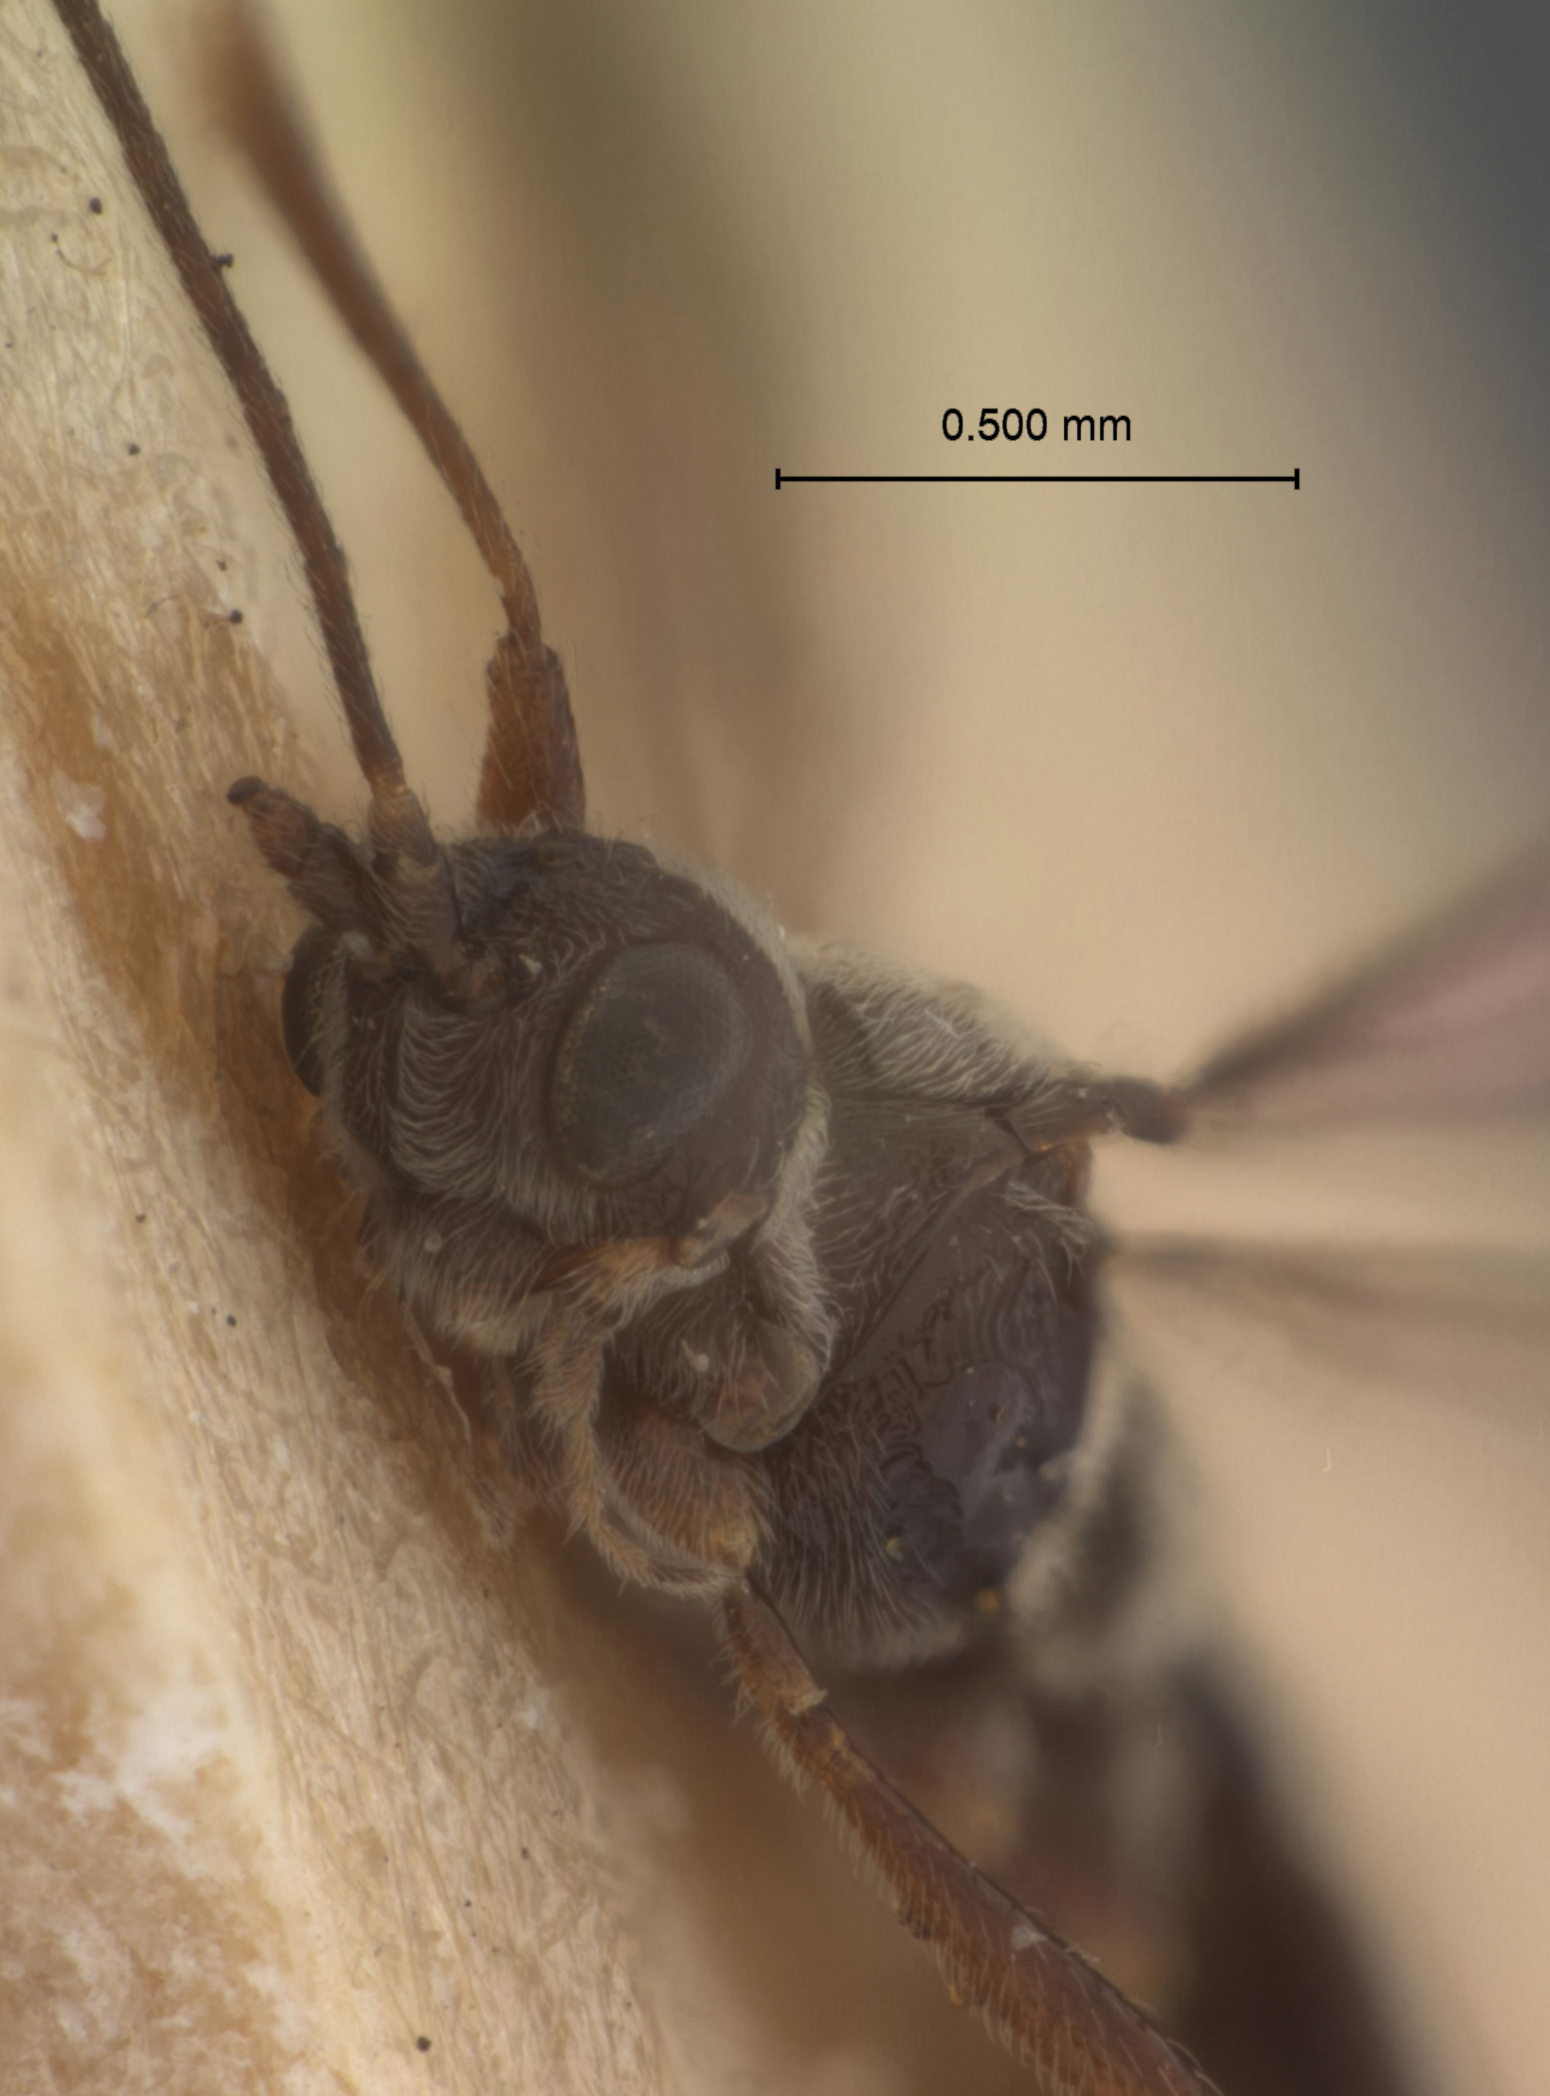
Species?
Chorebus striola
